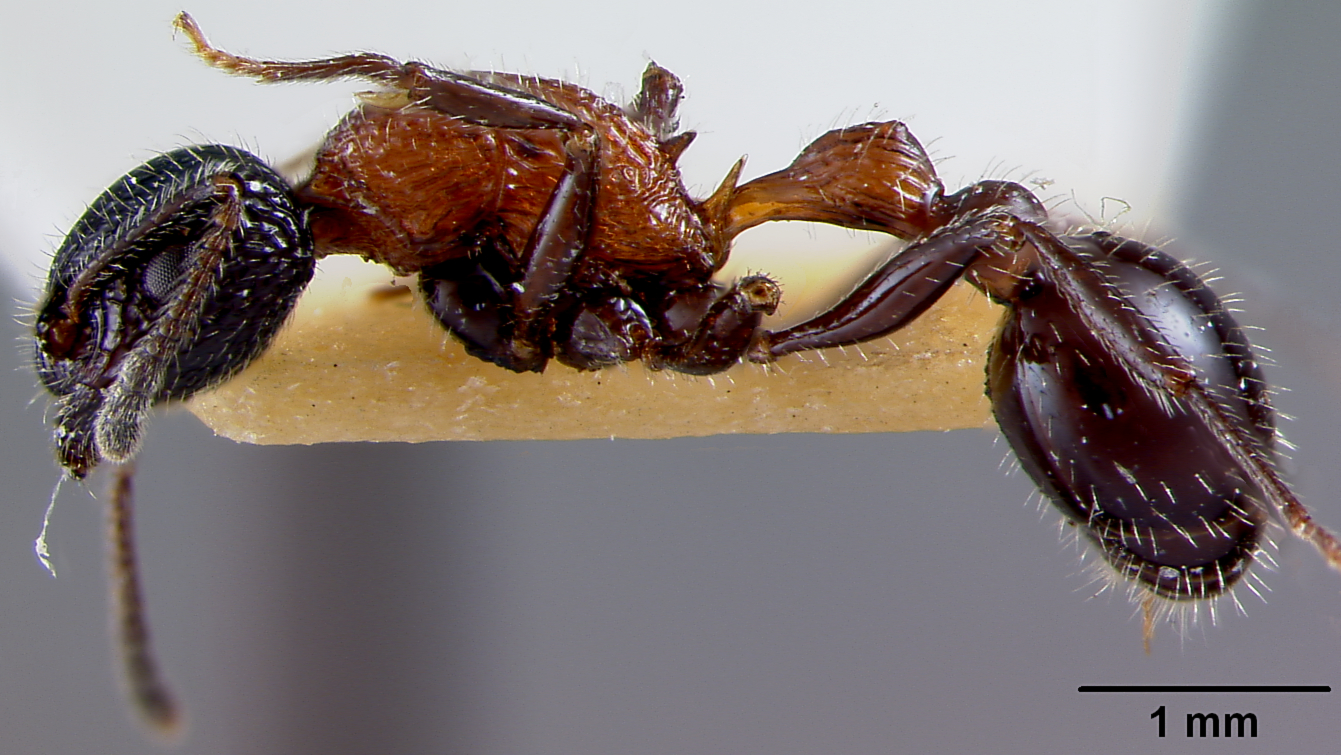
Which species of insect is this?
Poecilomyrma senirewae
